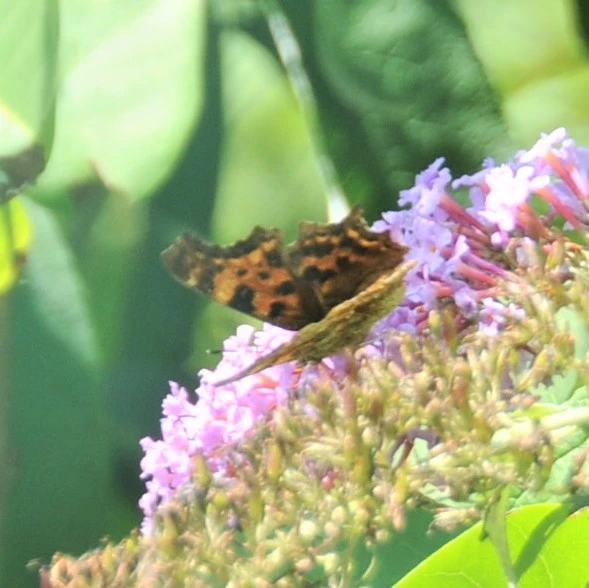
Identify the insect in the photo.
Polygonia c-album
